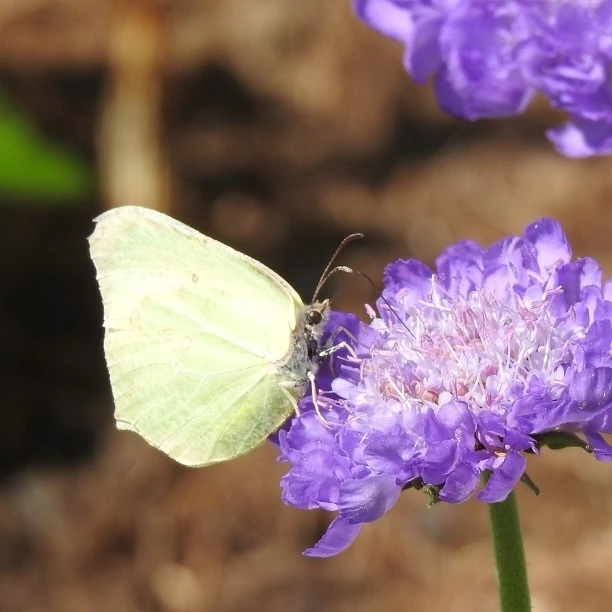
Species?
Gonepteryx rhamni
